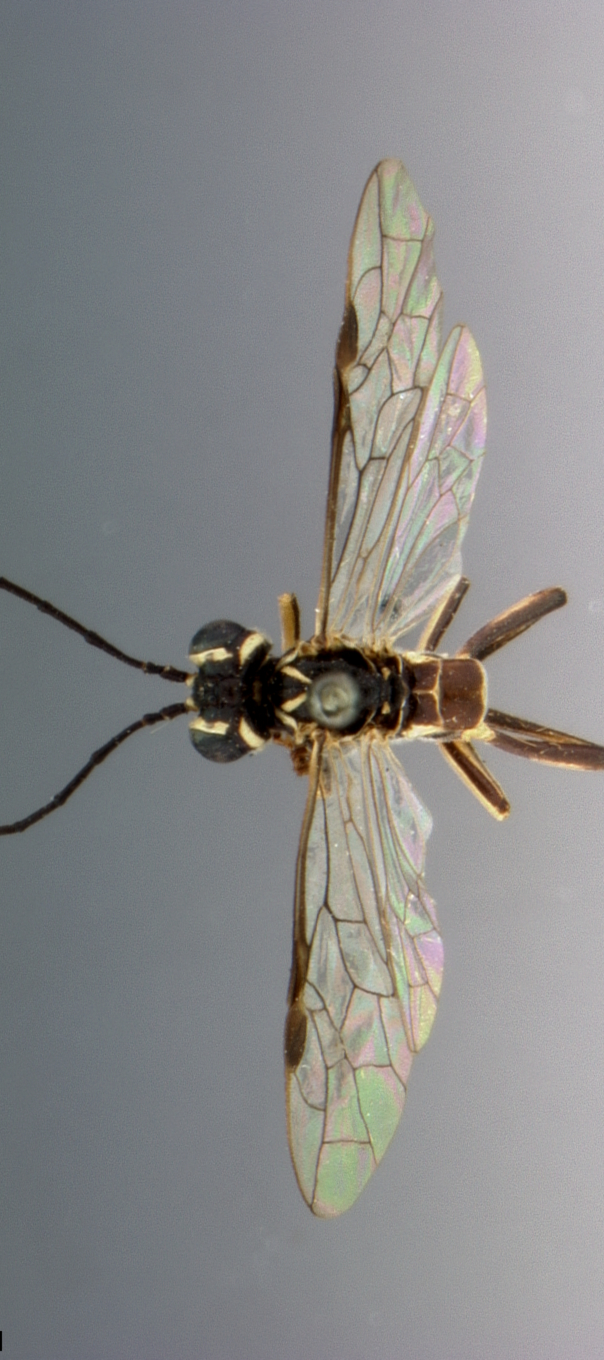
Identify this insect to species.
Tenthredella nortoni
